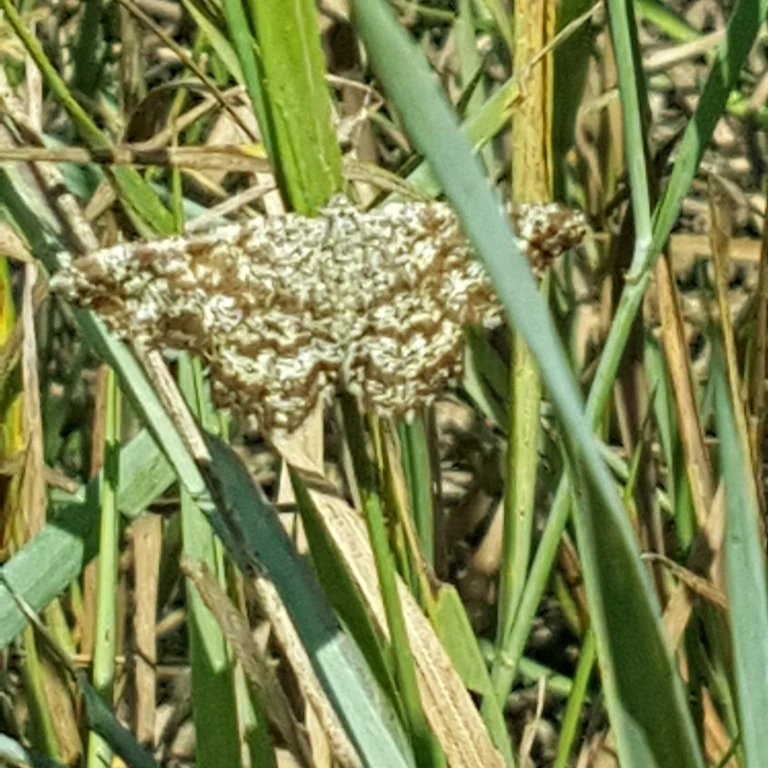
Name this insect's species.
Ematurga atomaria
